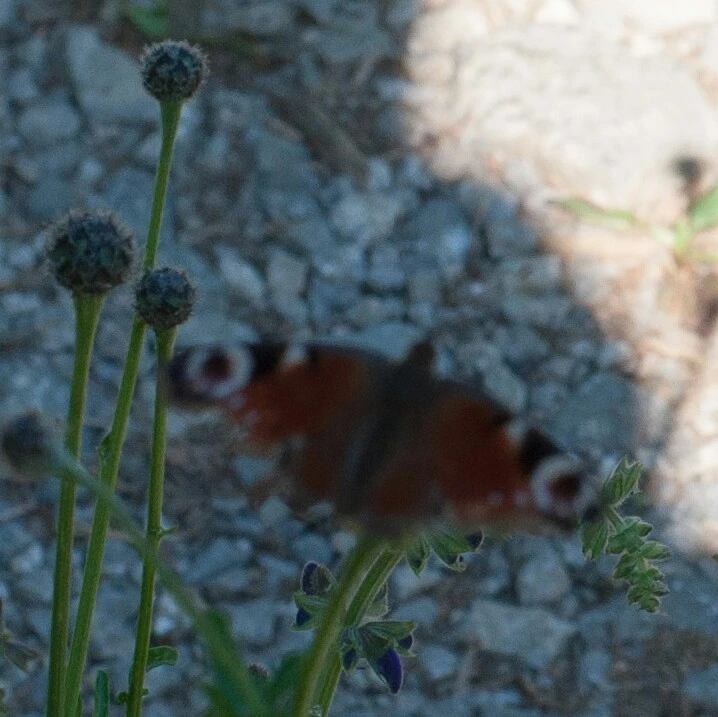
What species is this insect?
Aglais io
